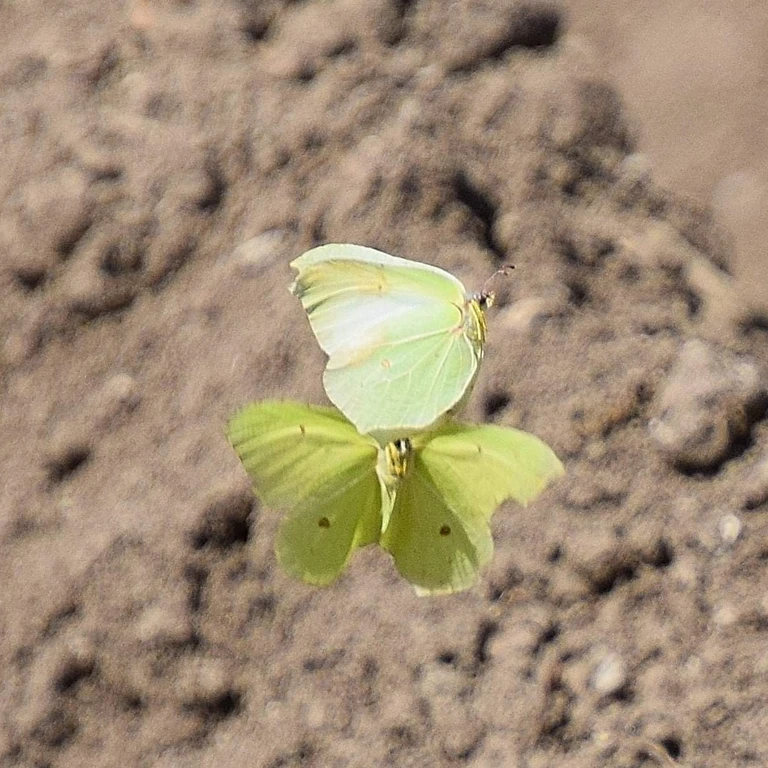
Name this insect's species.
Gonepteryx rhamni
